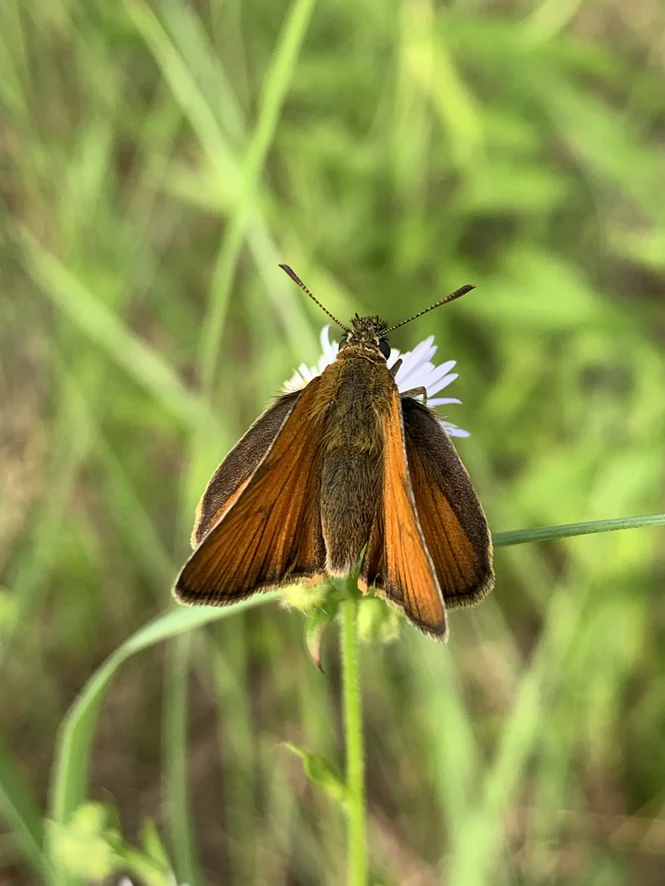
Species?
Thymelicus sylvestris
